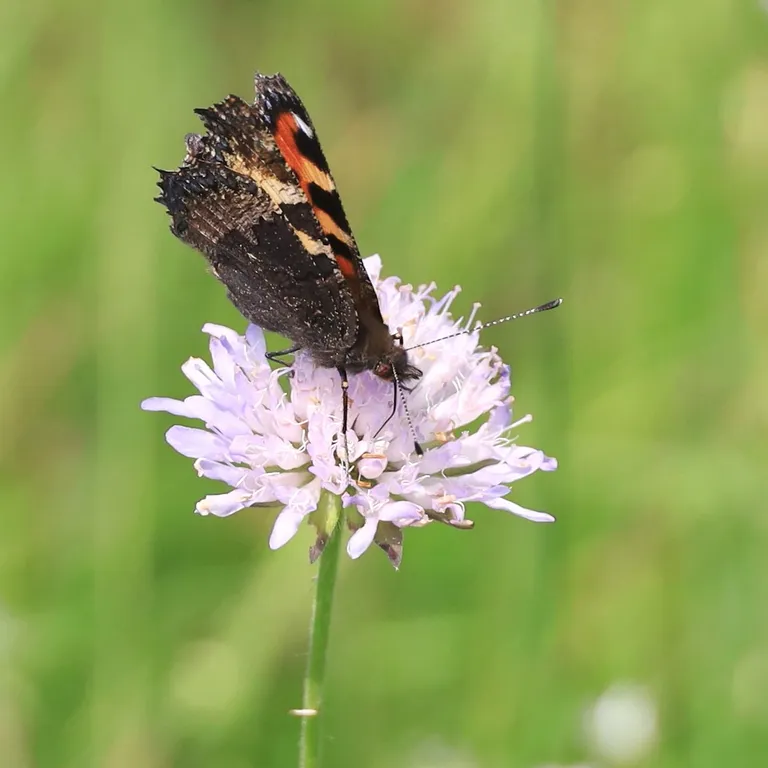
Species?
Aglais urticae
